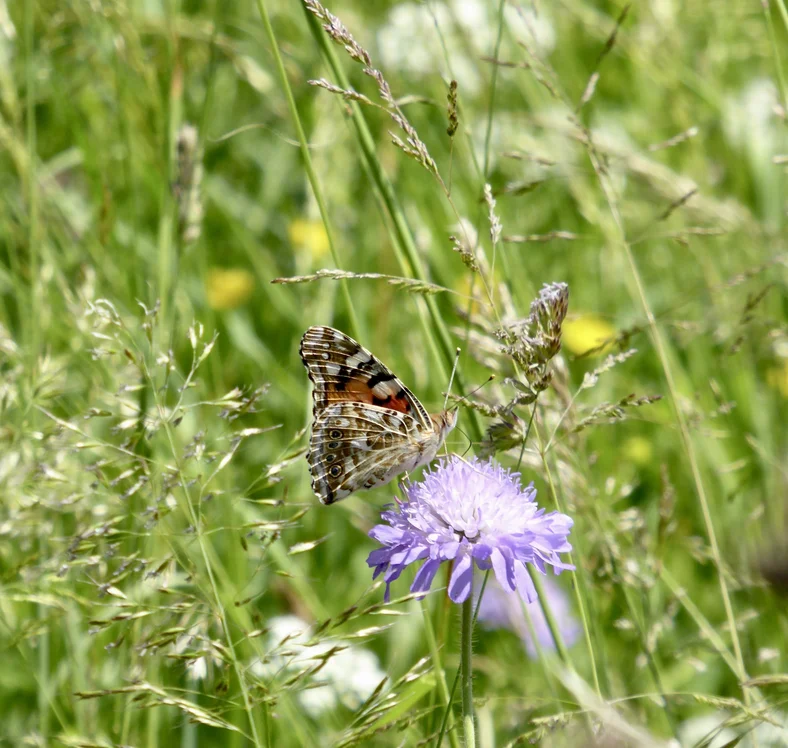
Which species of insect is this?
Vanessa cardui
